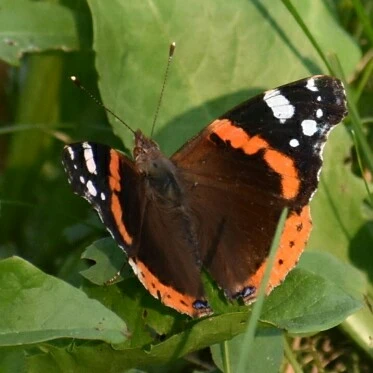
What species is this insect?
Vanessa atalanta
